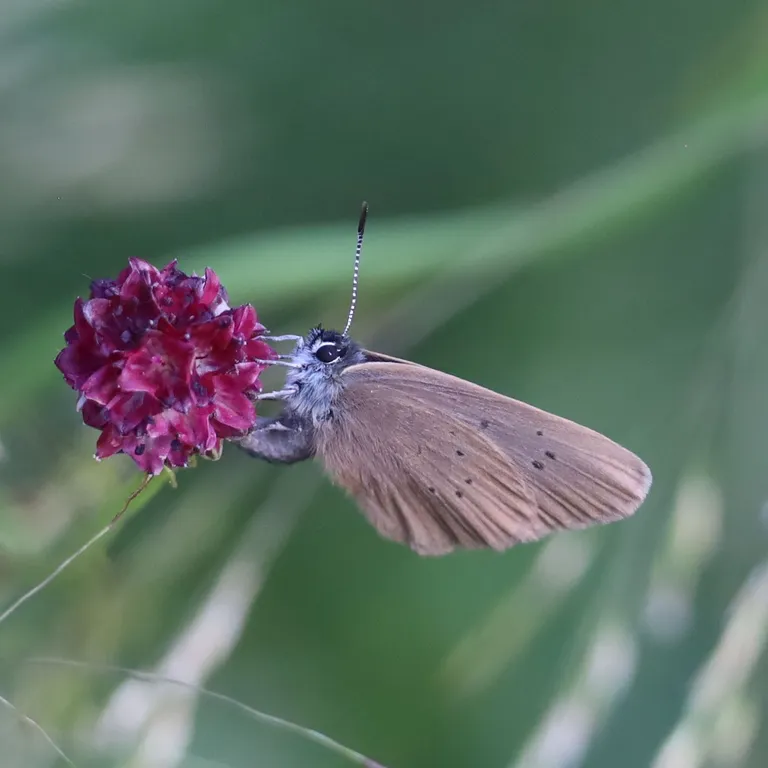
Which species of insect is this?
Phengaris nausithous (also Maculinea nausithous)
